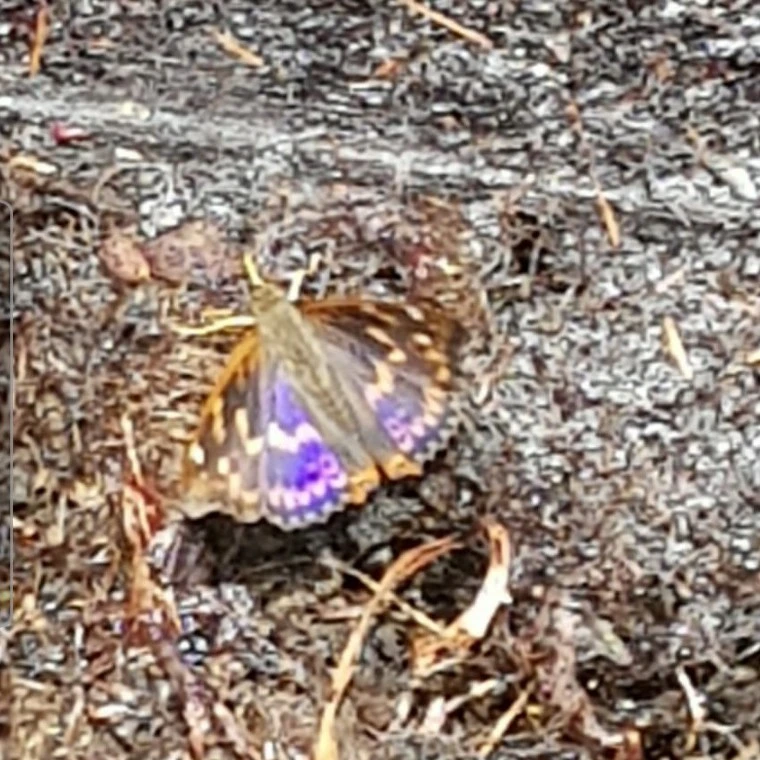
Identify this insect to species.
Apatura ilia
